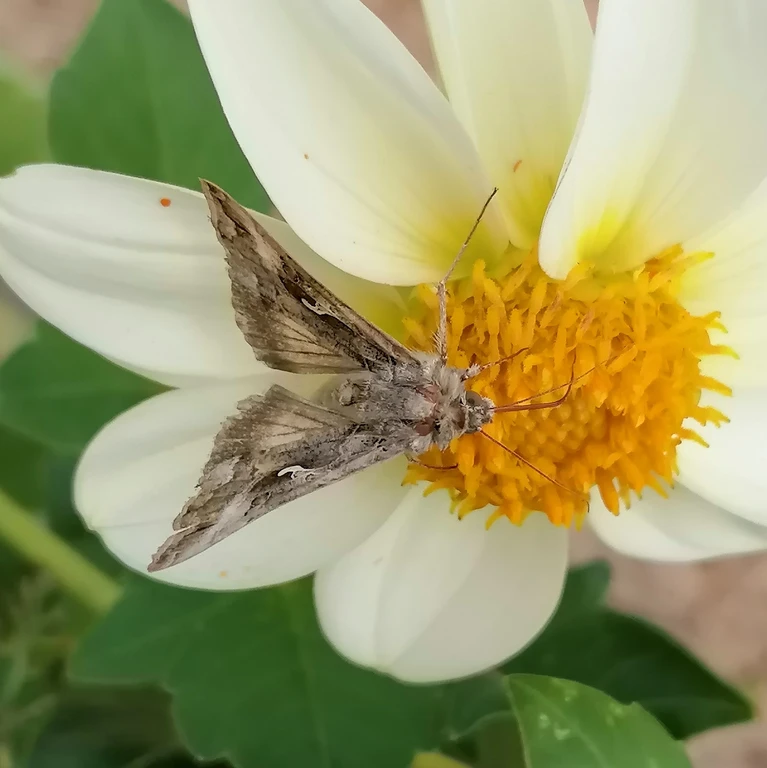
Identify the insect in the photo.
Autographa gamma
